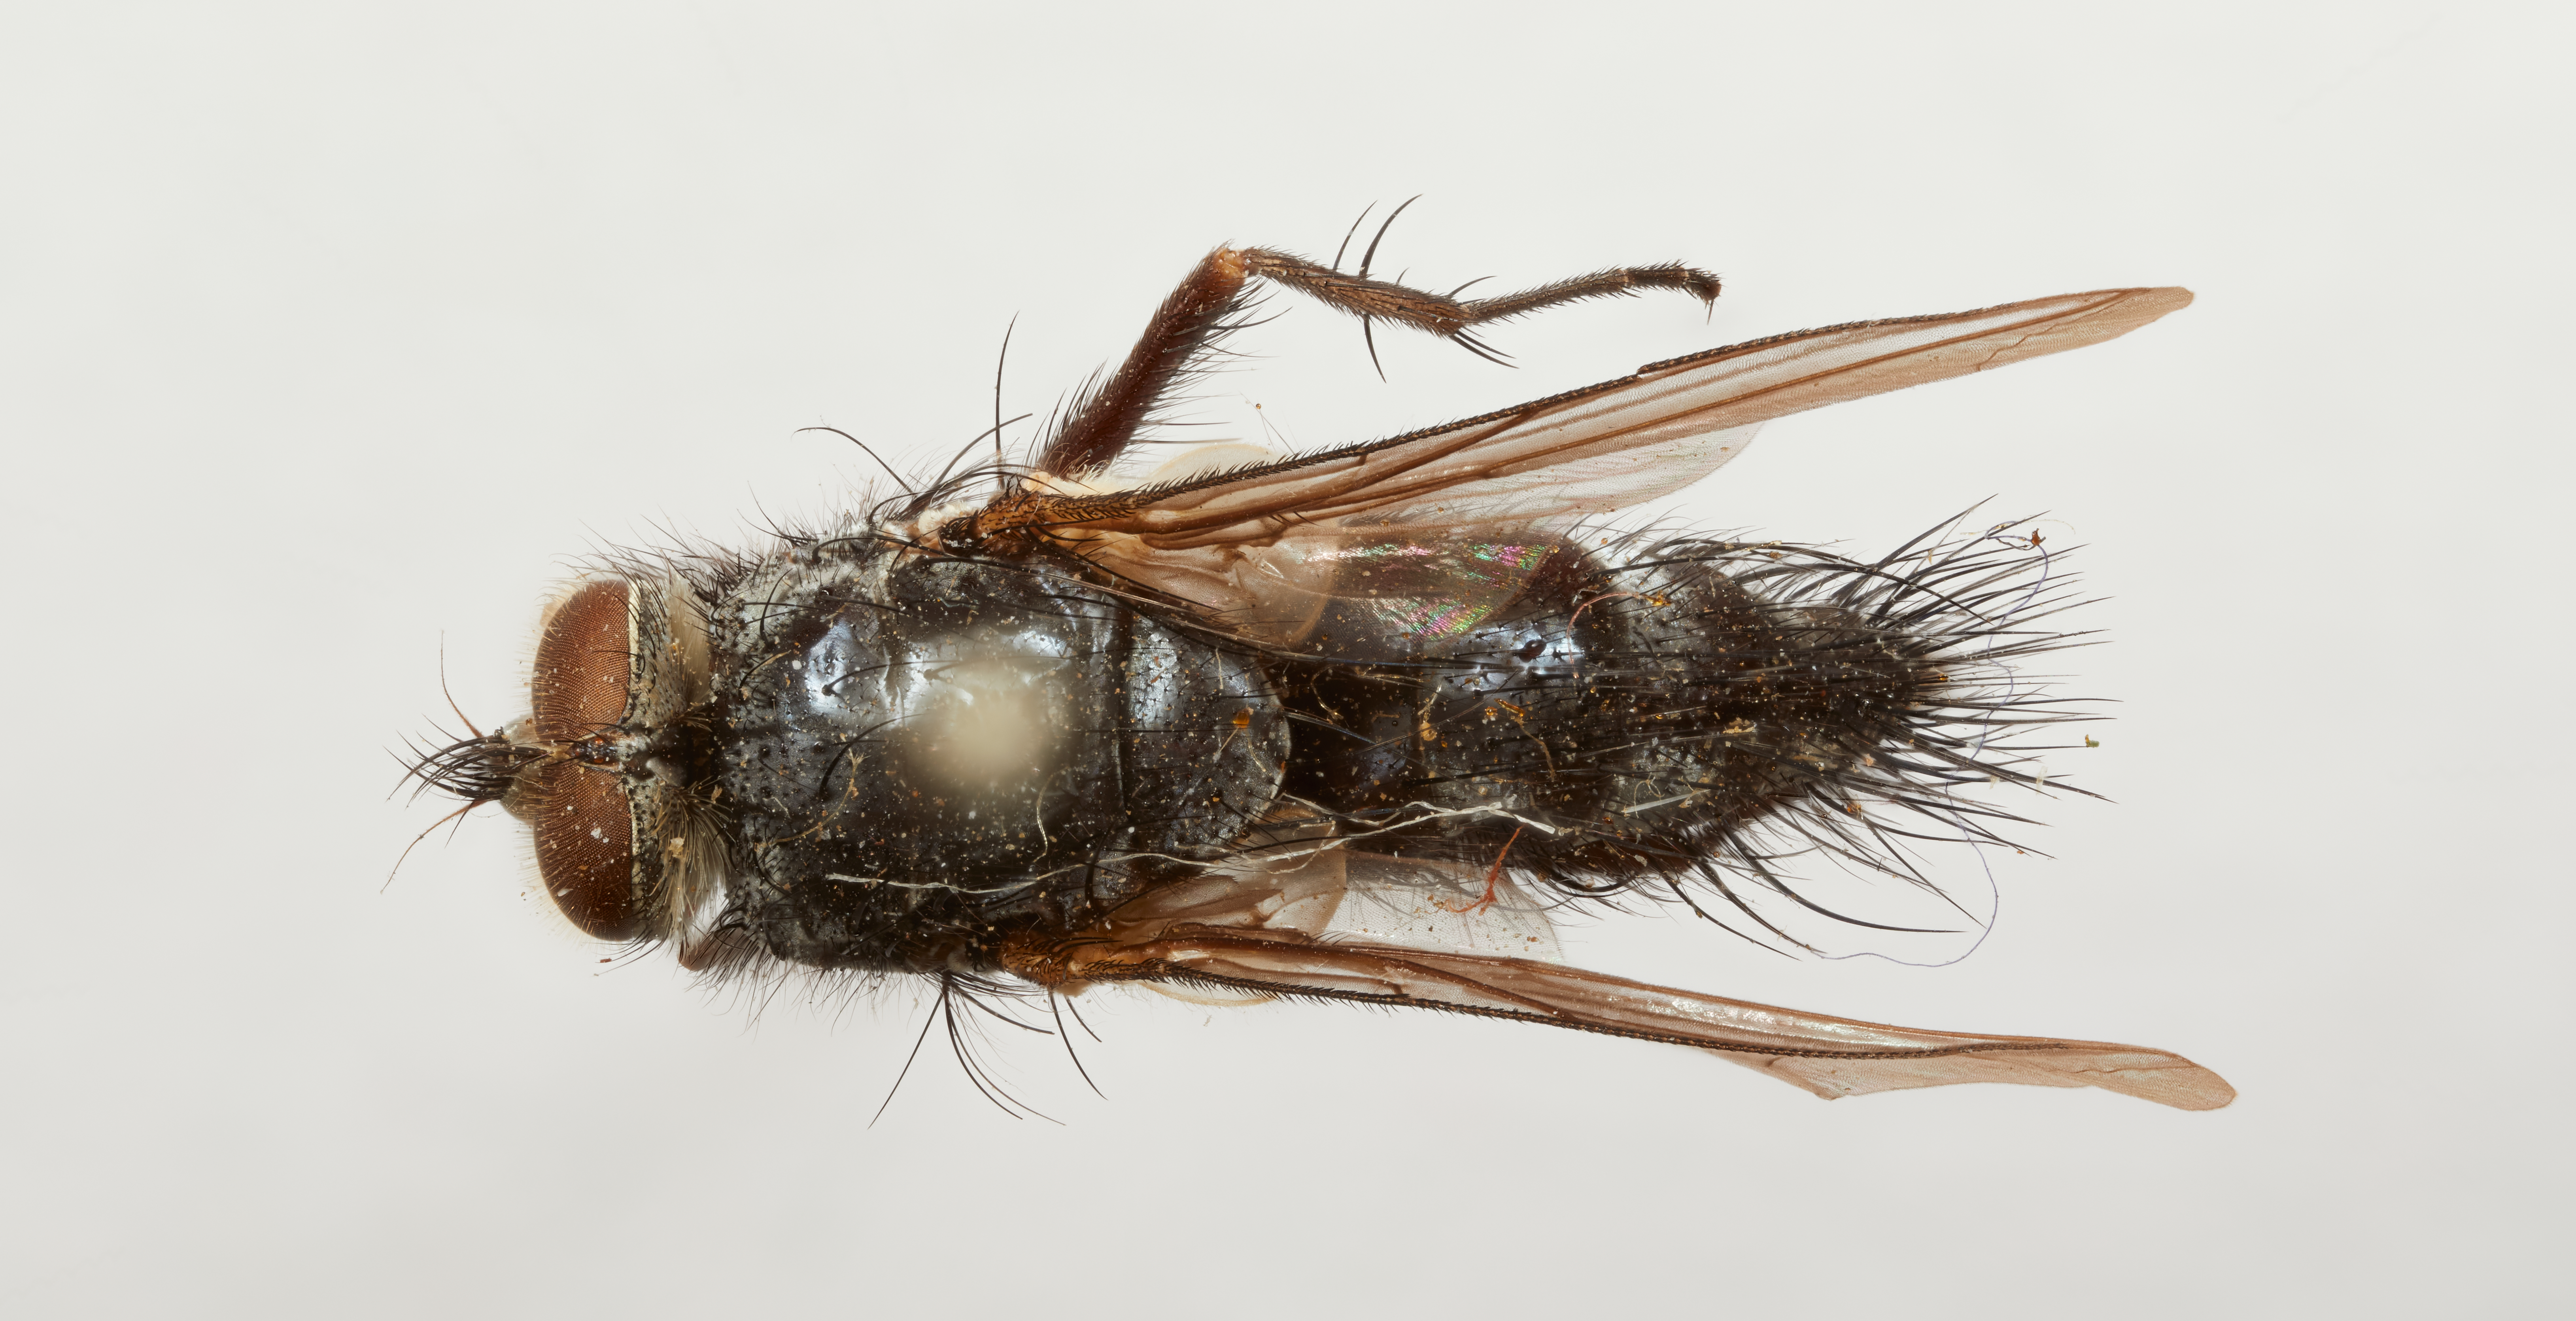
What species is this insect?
Pseudeuantha coquilletti
